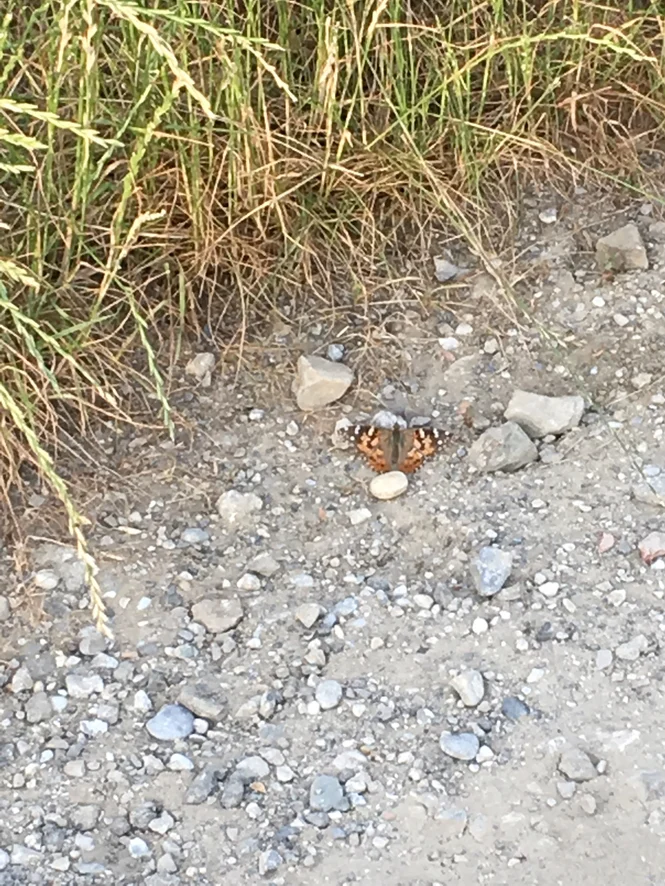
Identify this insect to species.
Vanessa cardui
